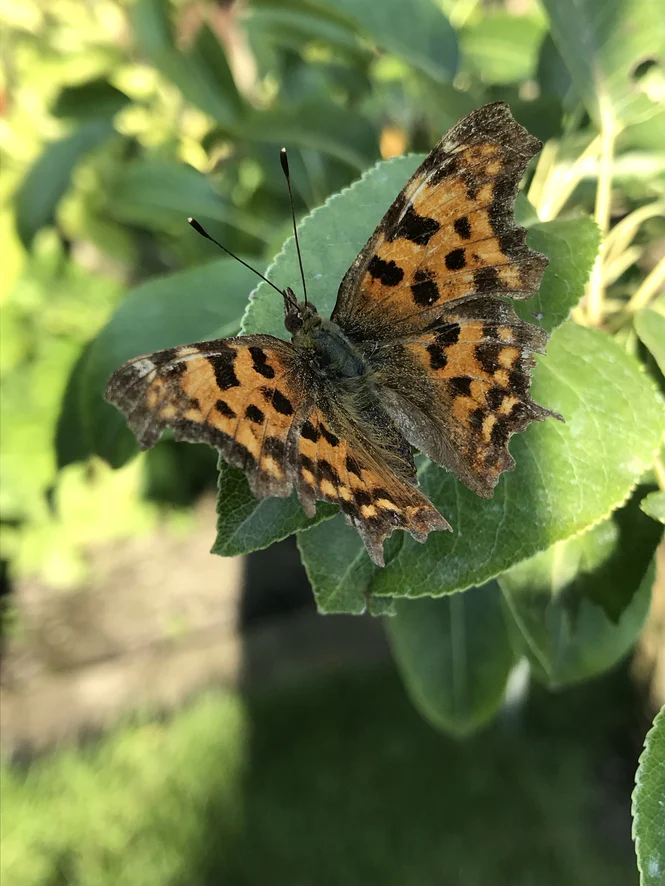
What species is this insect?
Polygonia c-album
